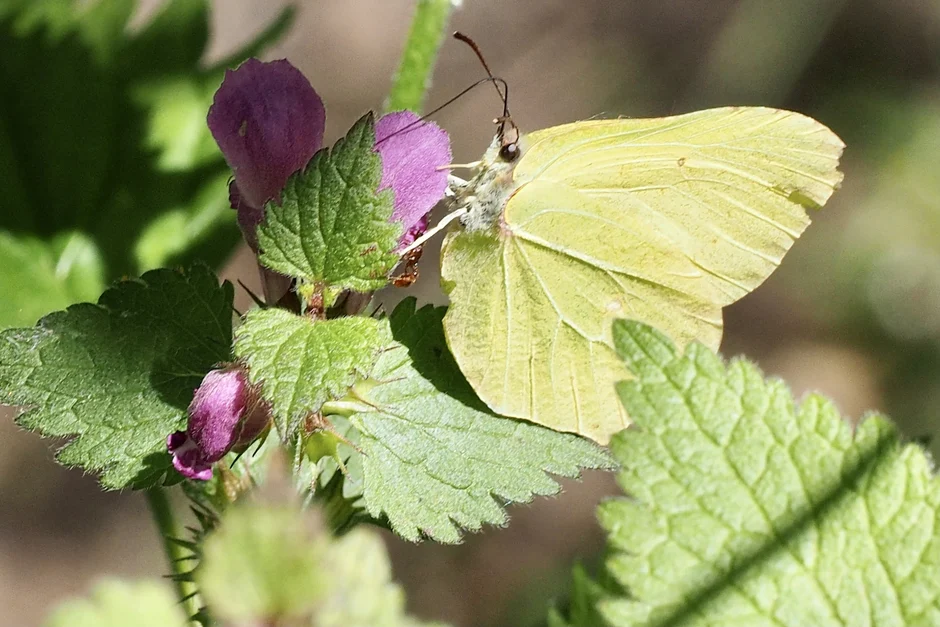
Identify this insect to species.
Gonepteryx rhamni
